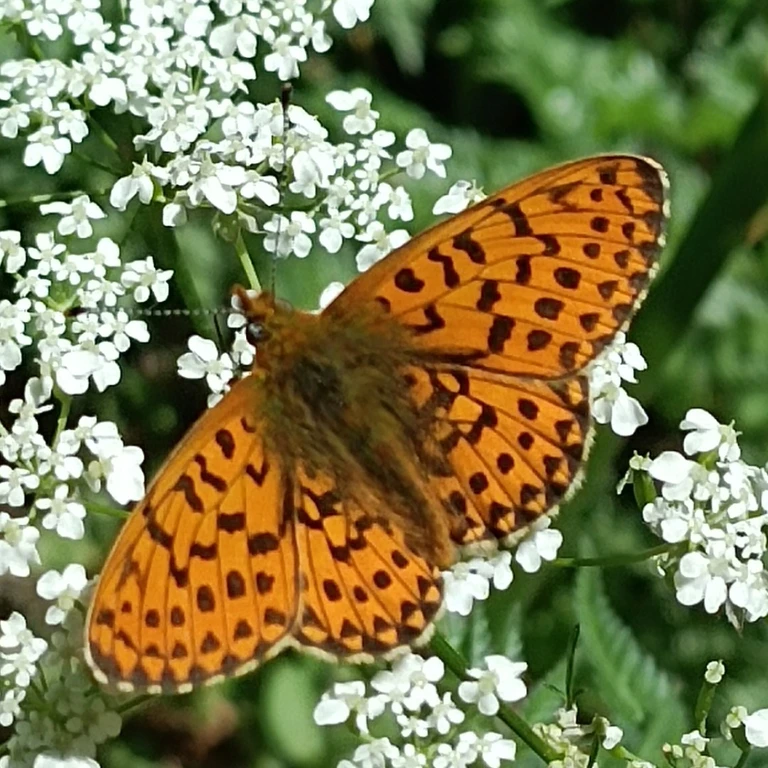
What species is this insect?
Boloria euphrosyne (also Clossiana euphrosyne)
